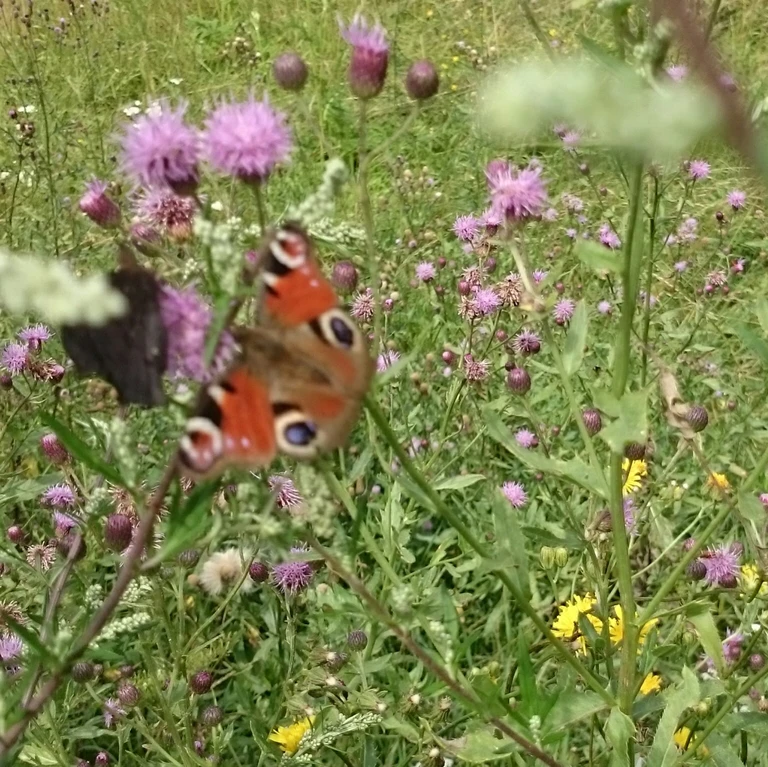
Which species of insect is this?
Aglais io
